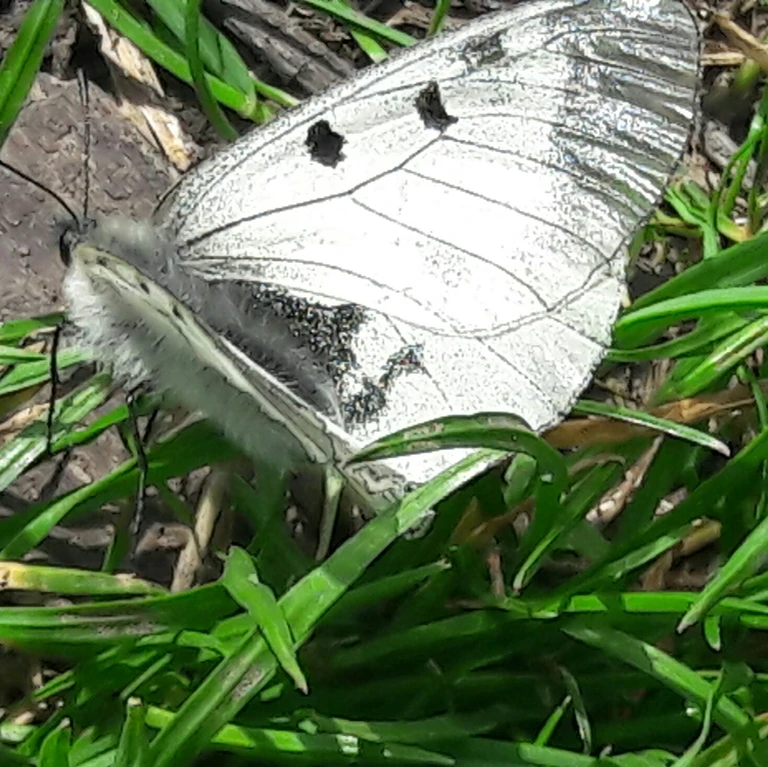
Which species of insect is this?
Parnassius mnemosyne
